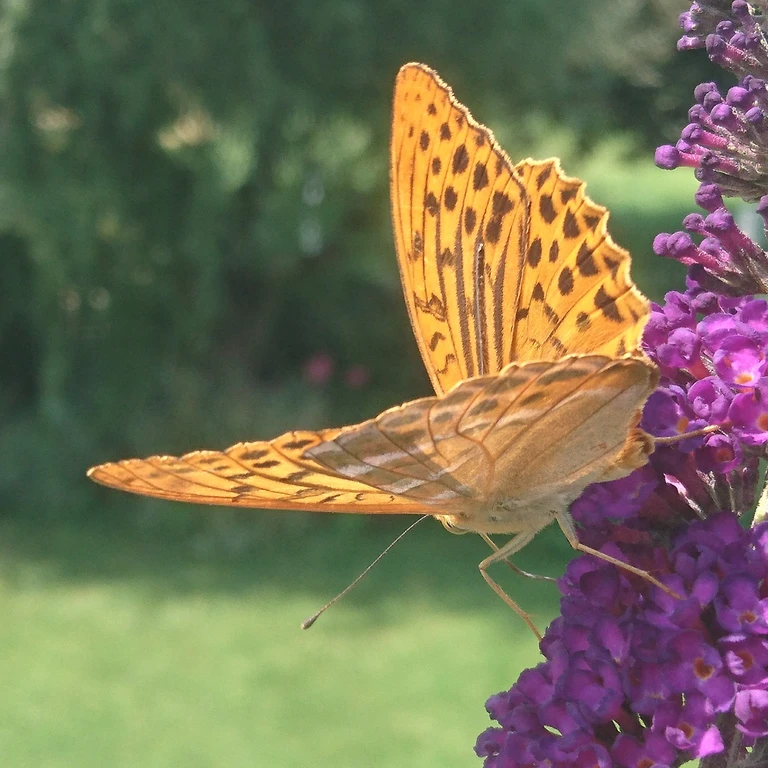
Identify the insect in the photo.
Argynnis paphia
